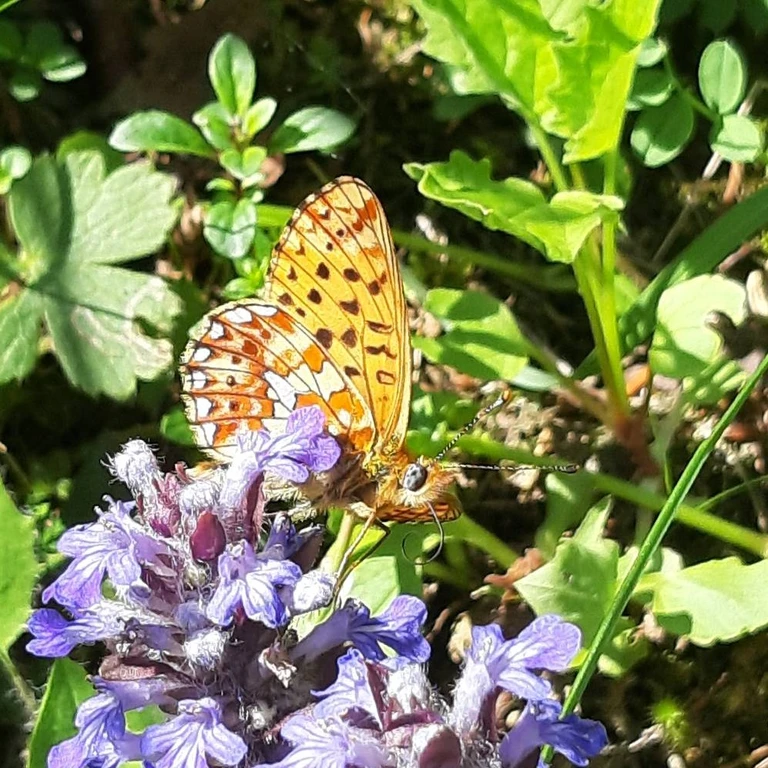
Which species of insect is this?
Boloria euphrosyne (also Clossiana euphrosyne)
